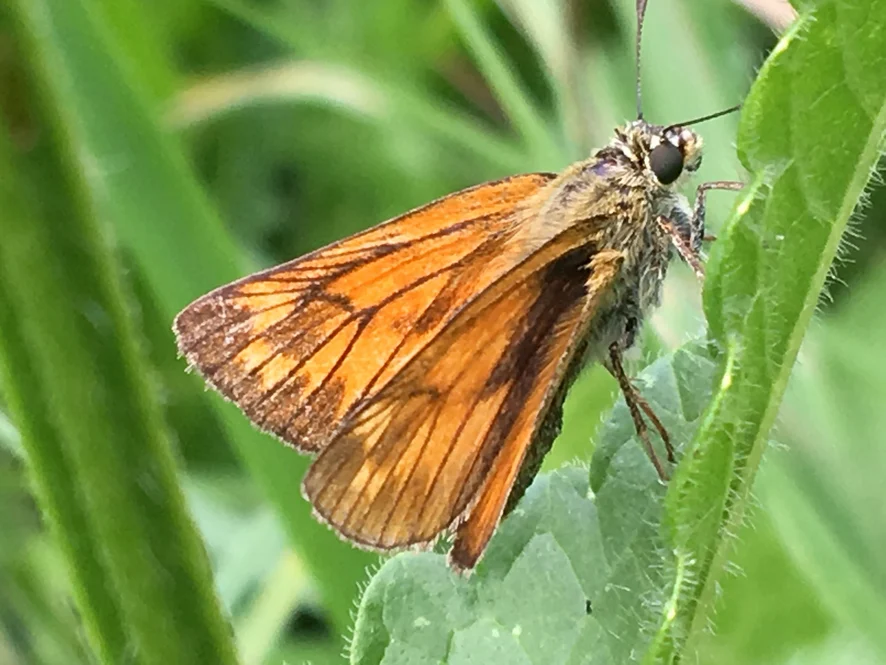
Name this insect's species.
Ochlodes sylvanus (also Ochlodes venata)
